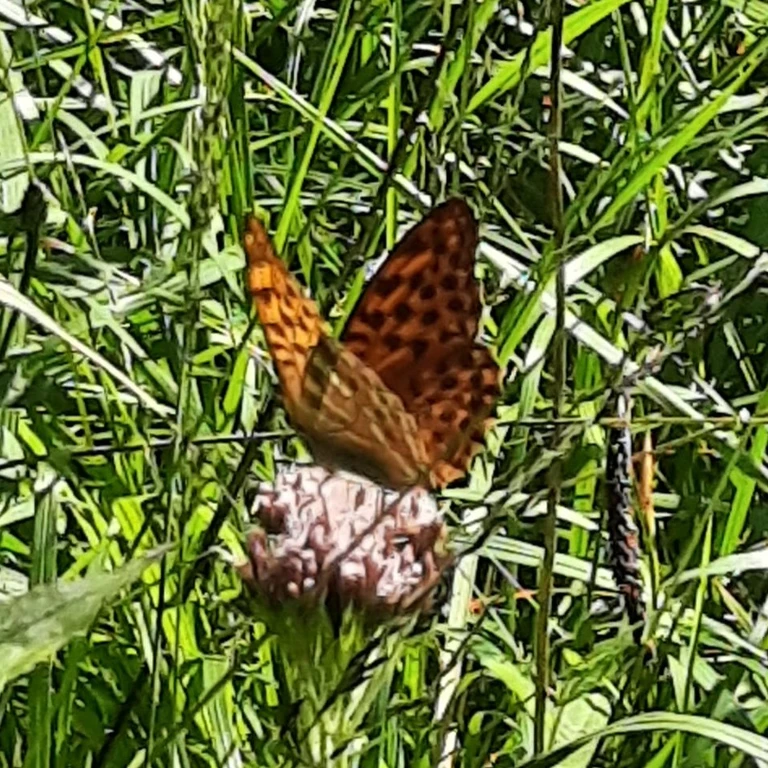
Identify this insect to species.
Argynnis paphia
